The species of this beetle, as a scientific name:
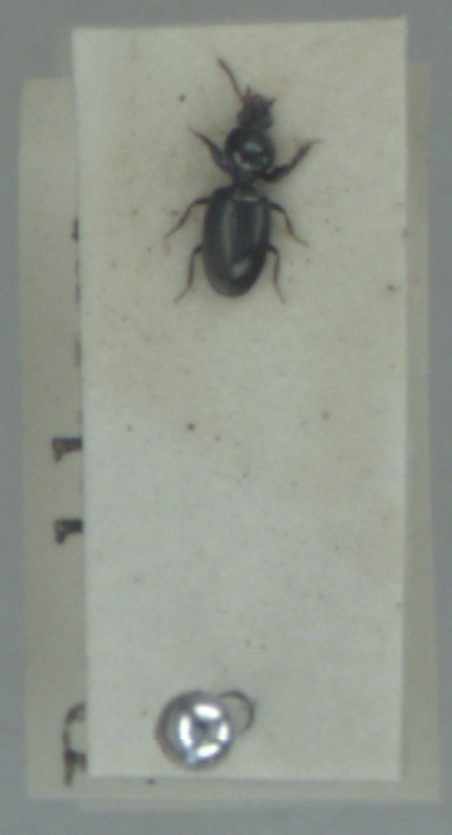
Dyschirius aeneus
